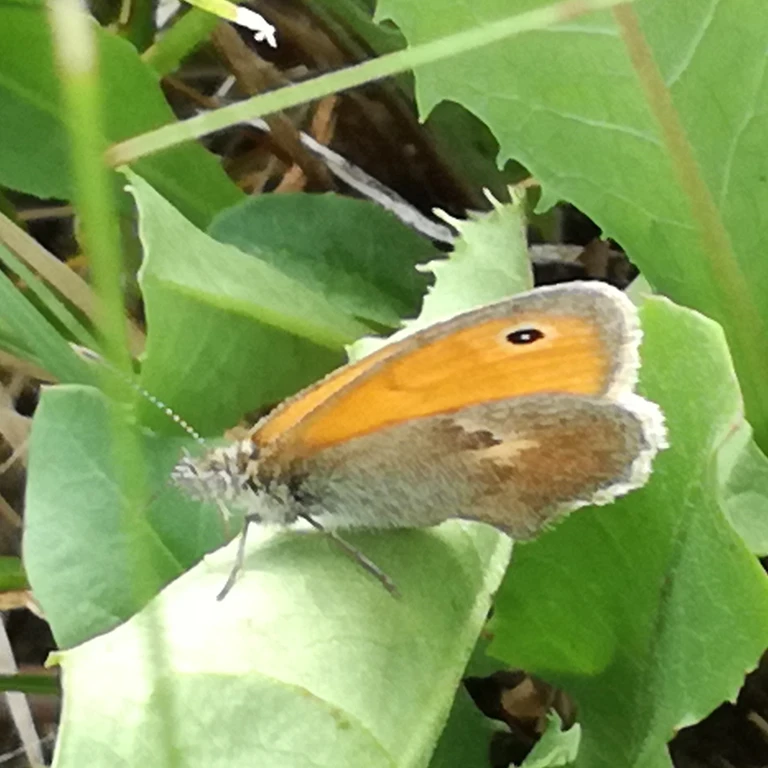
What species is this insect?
Coenonympha pamphilus
